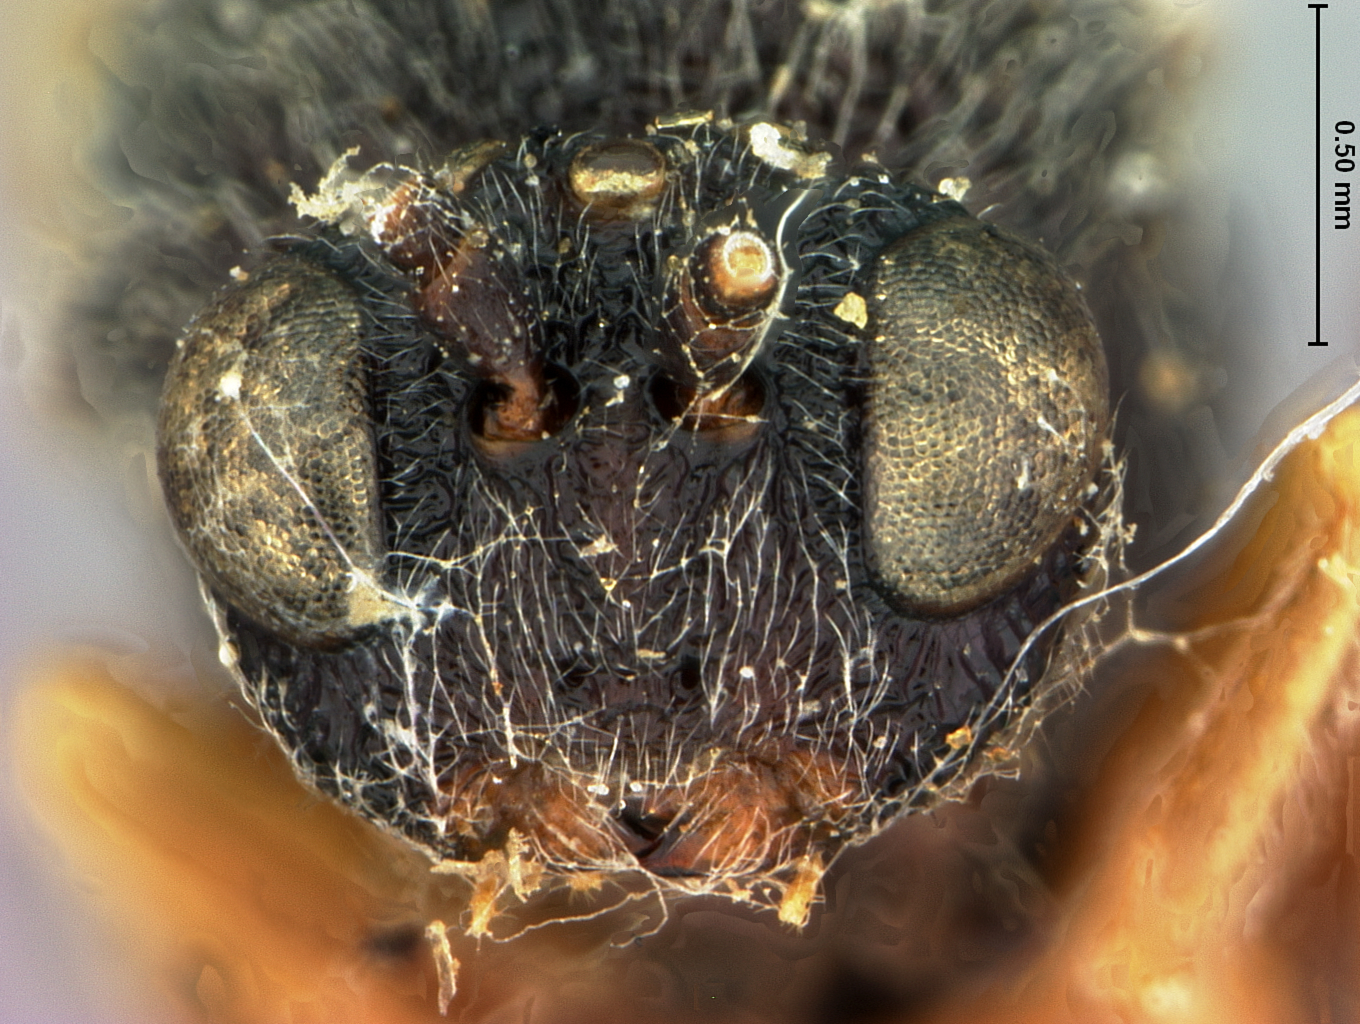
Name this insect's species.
Amphibolips melanocera
